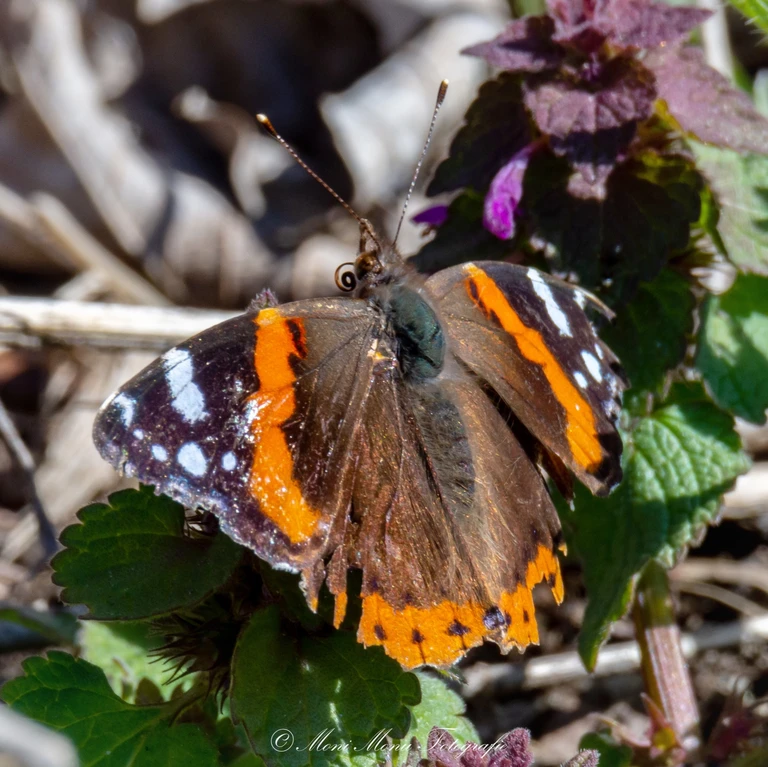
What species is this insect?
Vanessa atalanta
